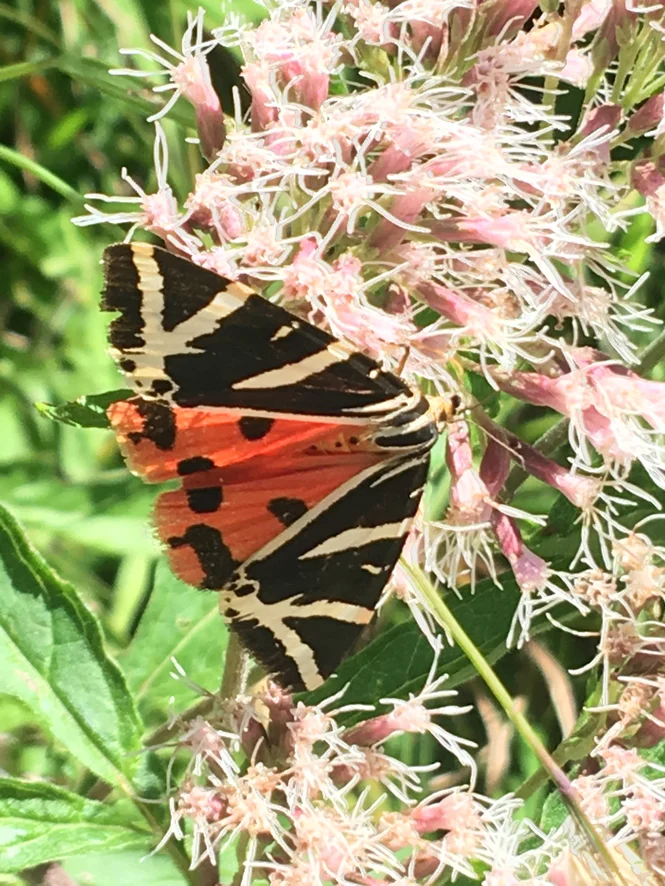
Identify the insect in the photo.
Euplagia quadripunctaria
